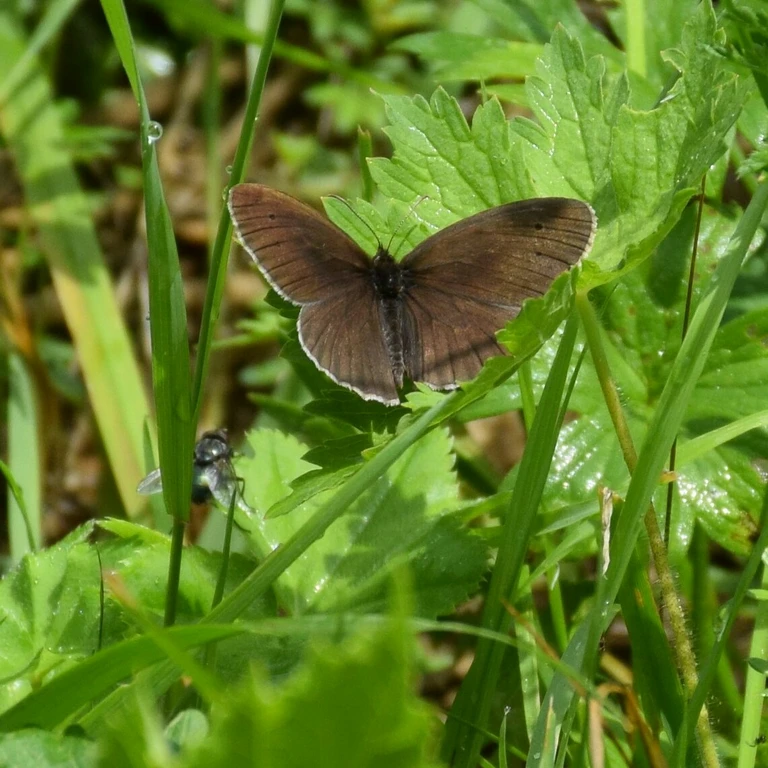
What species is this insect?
Aphantopus hyperantus
